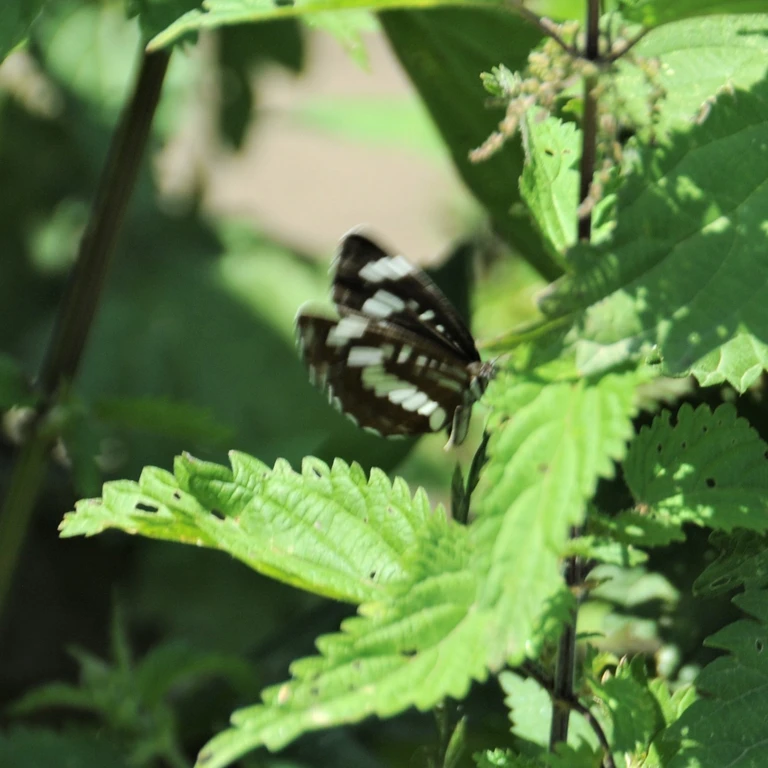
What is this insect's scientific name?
Neptis rivularis
